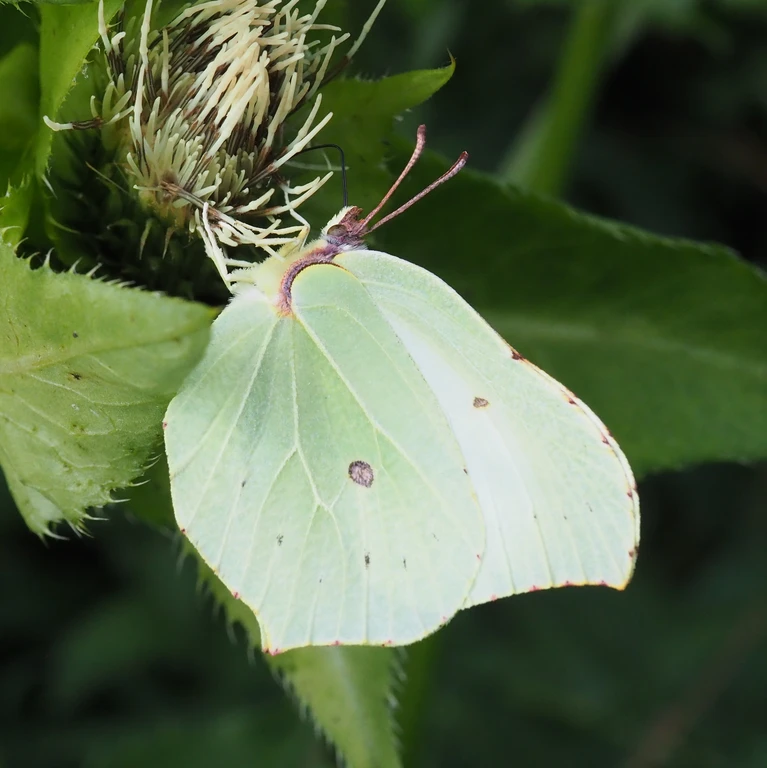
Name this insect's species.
Gonepteryx rhamni
